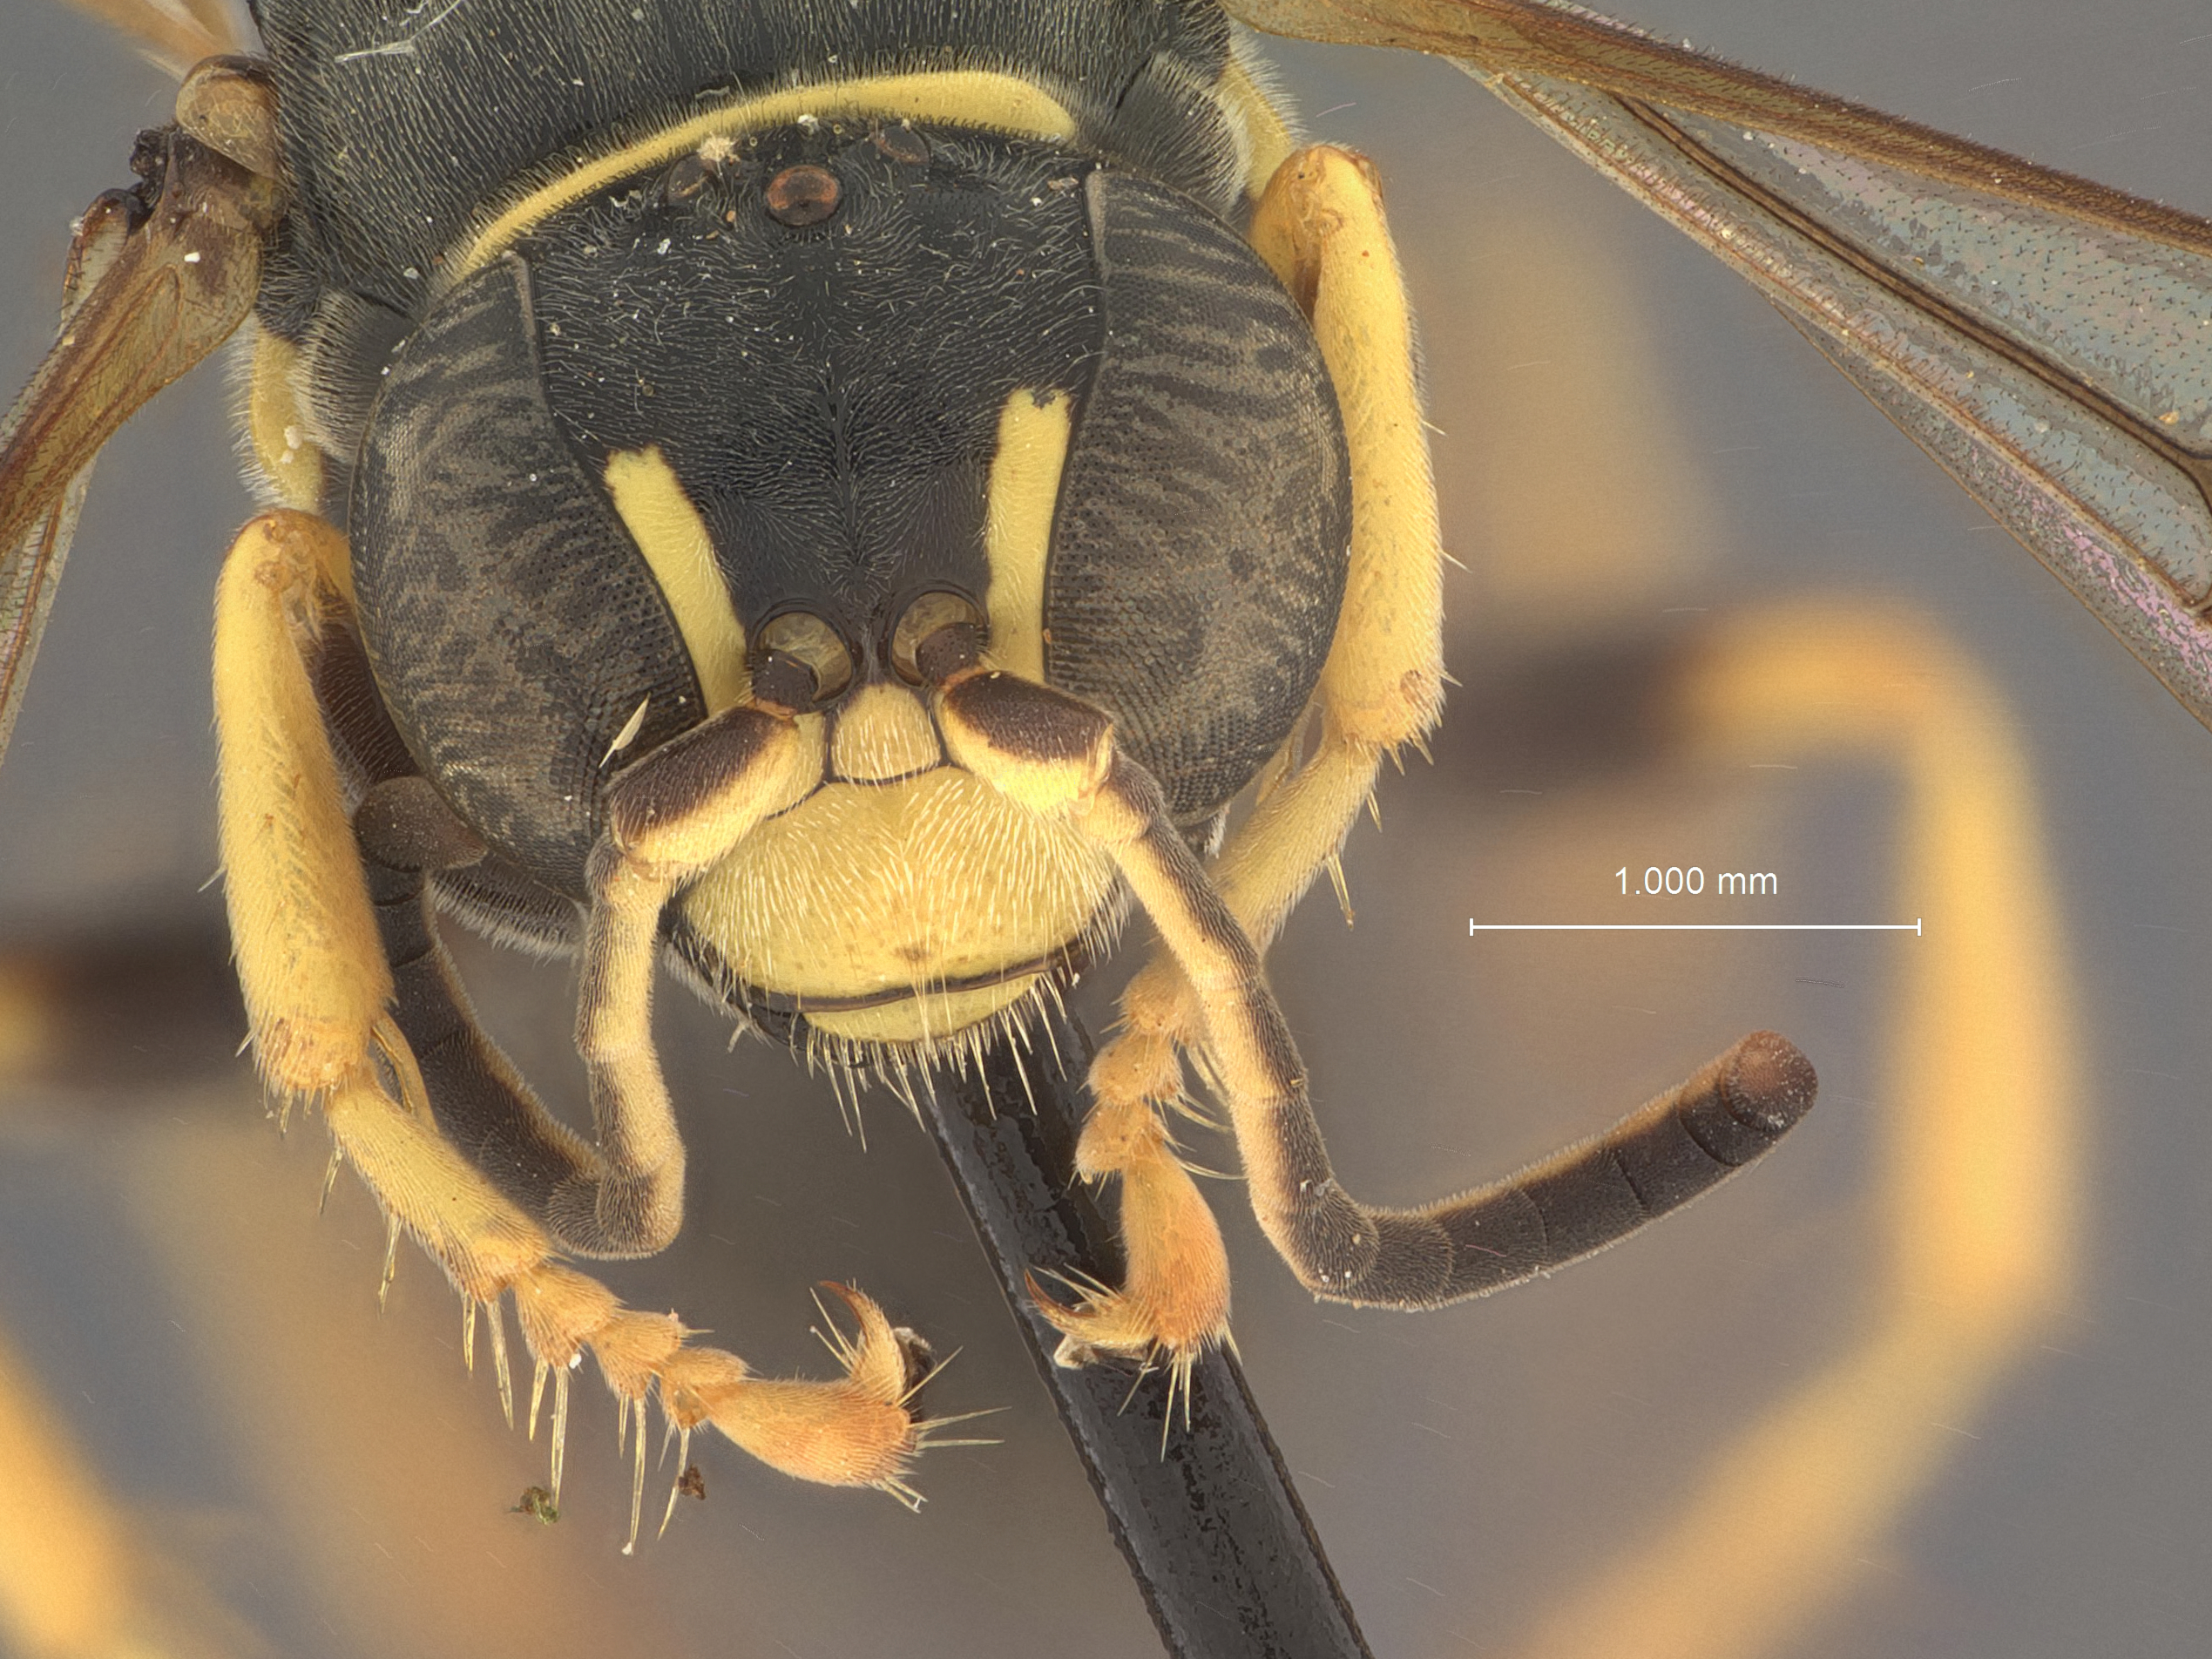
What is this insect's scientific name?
Gorytes mcateii
